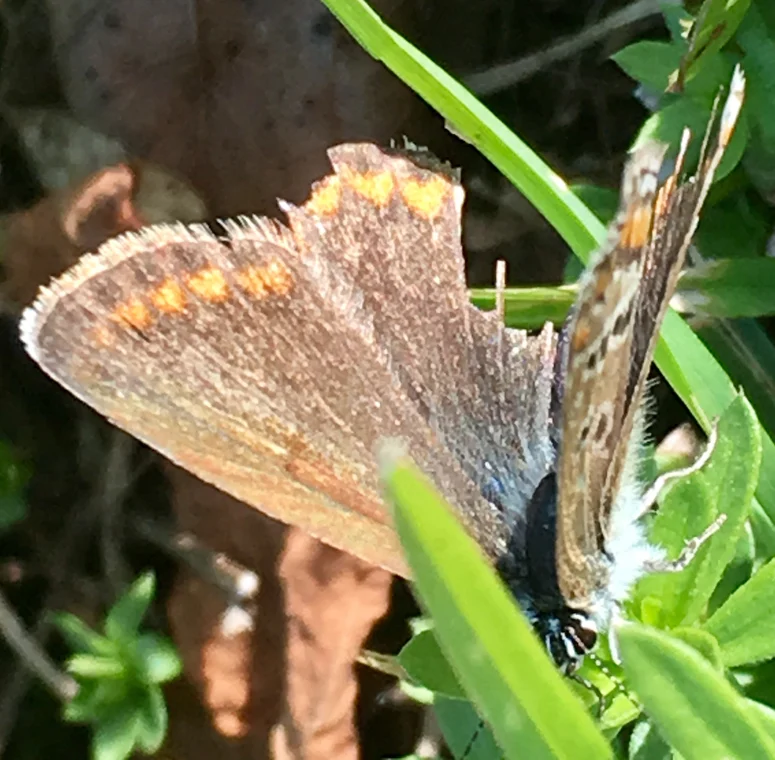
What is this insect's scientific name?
Polyommatus icarus
